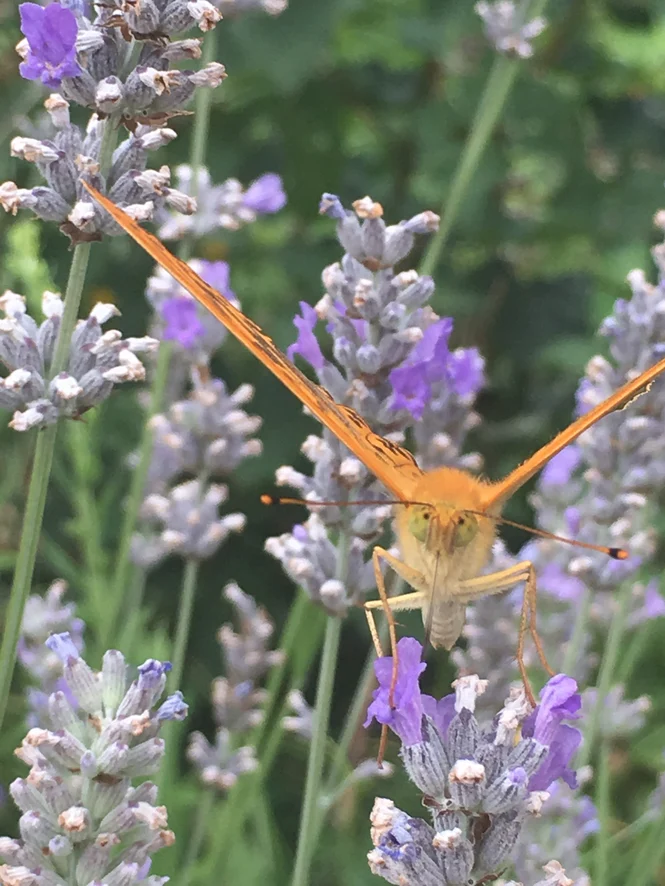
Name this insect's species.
Argynnis paphia
